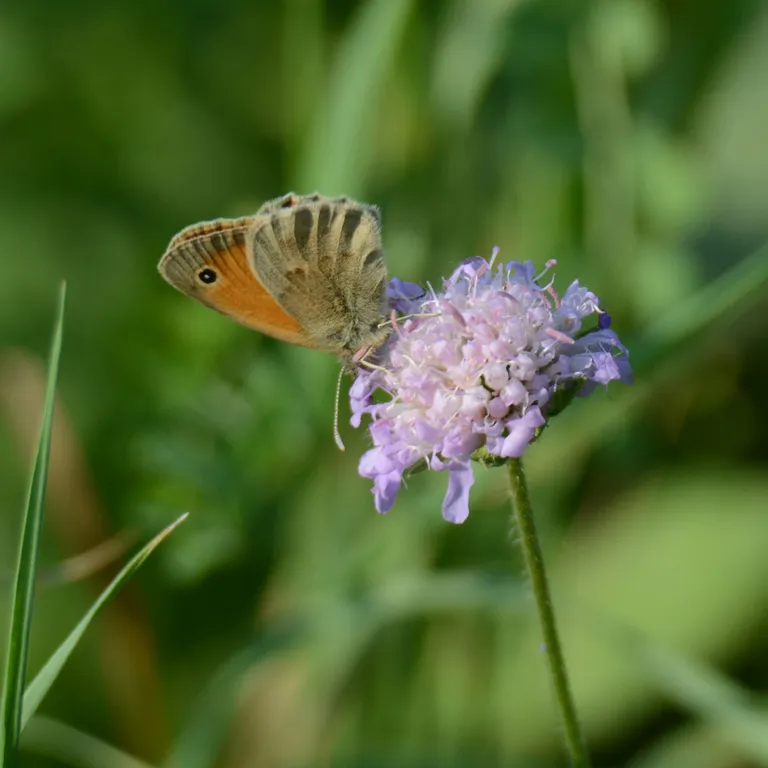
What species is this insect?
Coenonympha pamphilus
